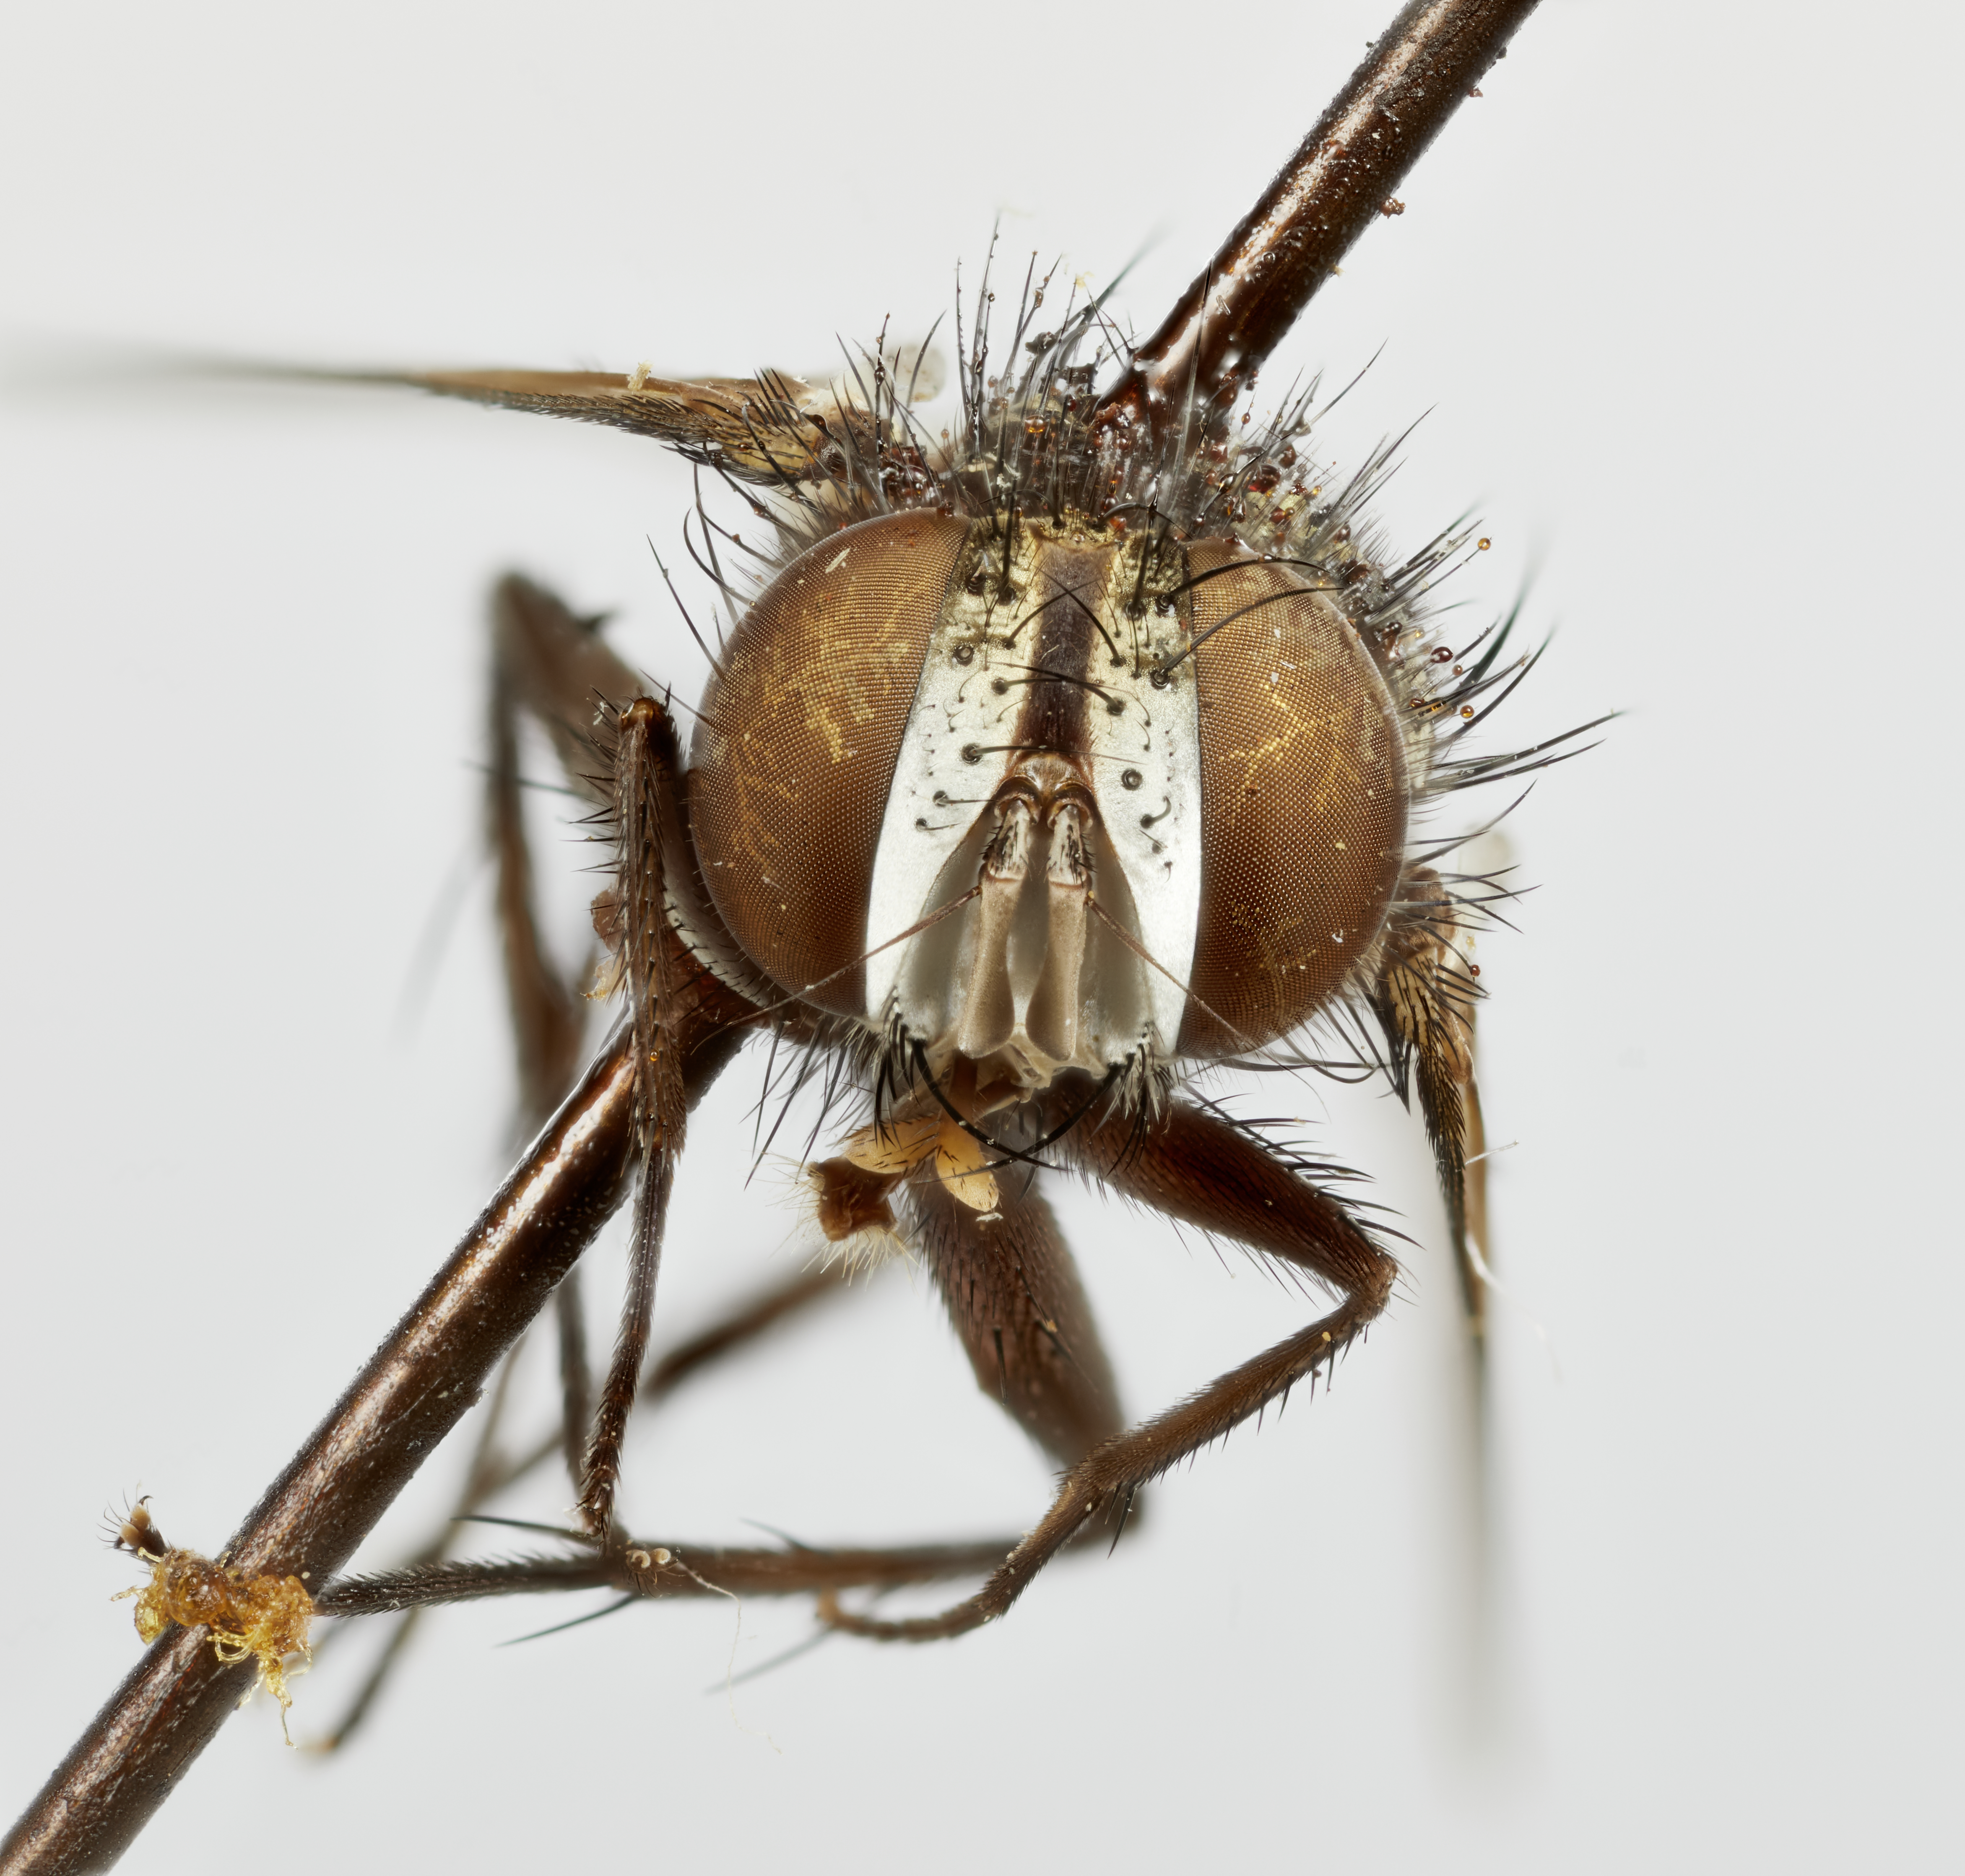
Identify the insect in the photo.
Carceliodoria palpalis
